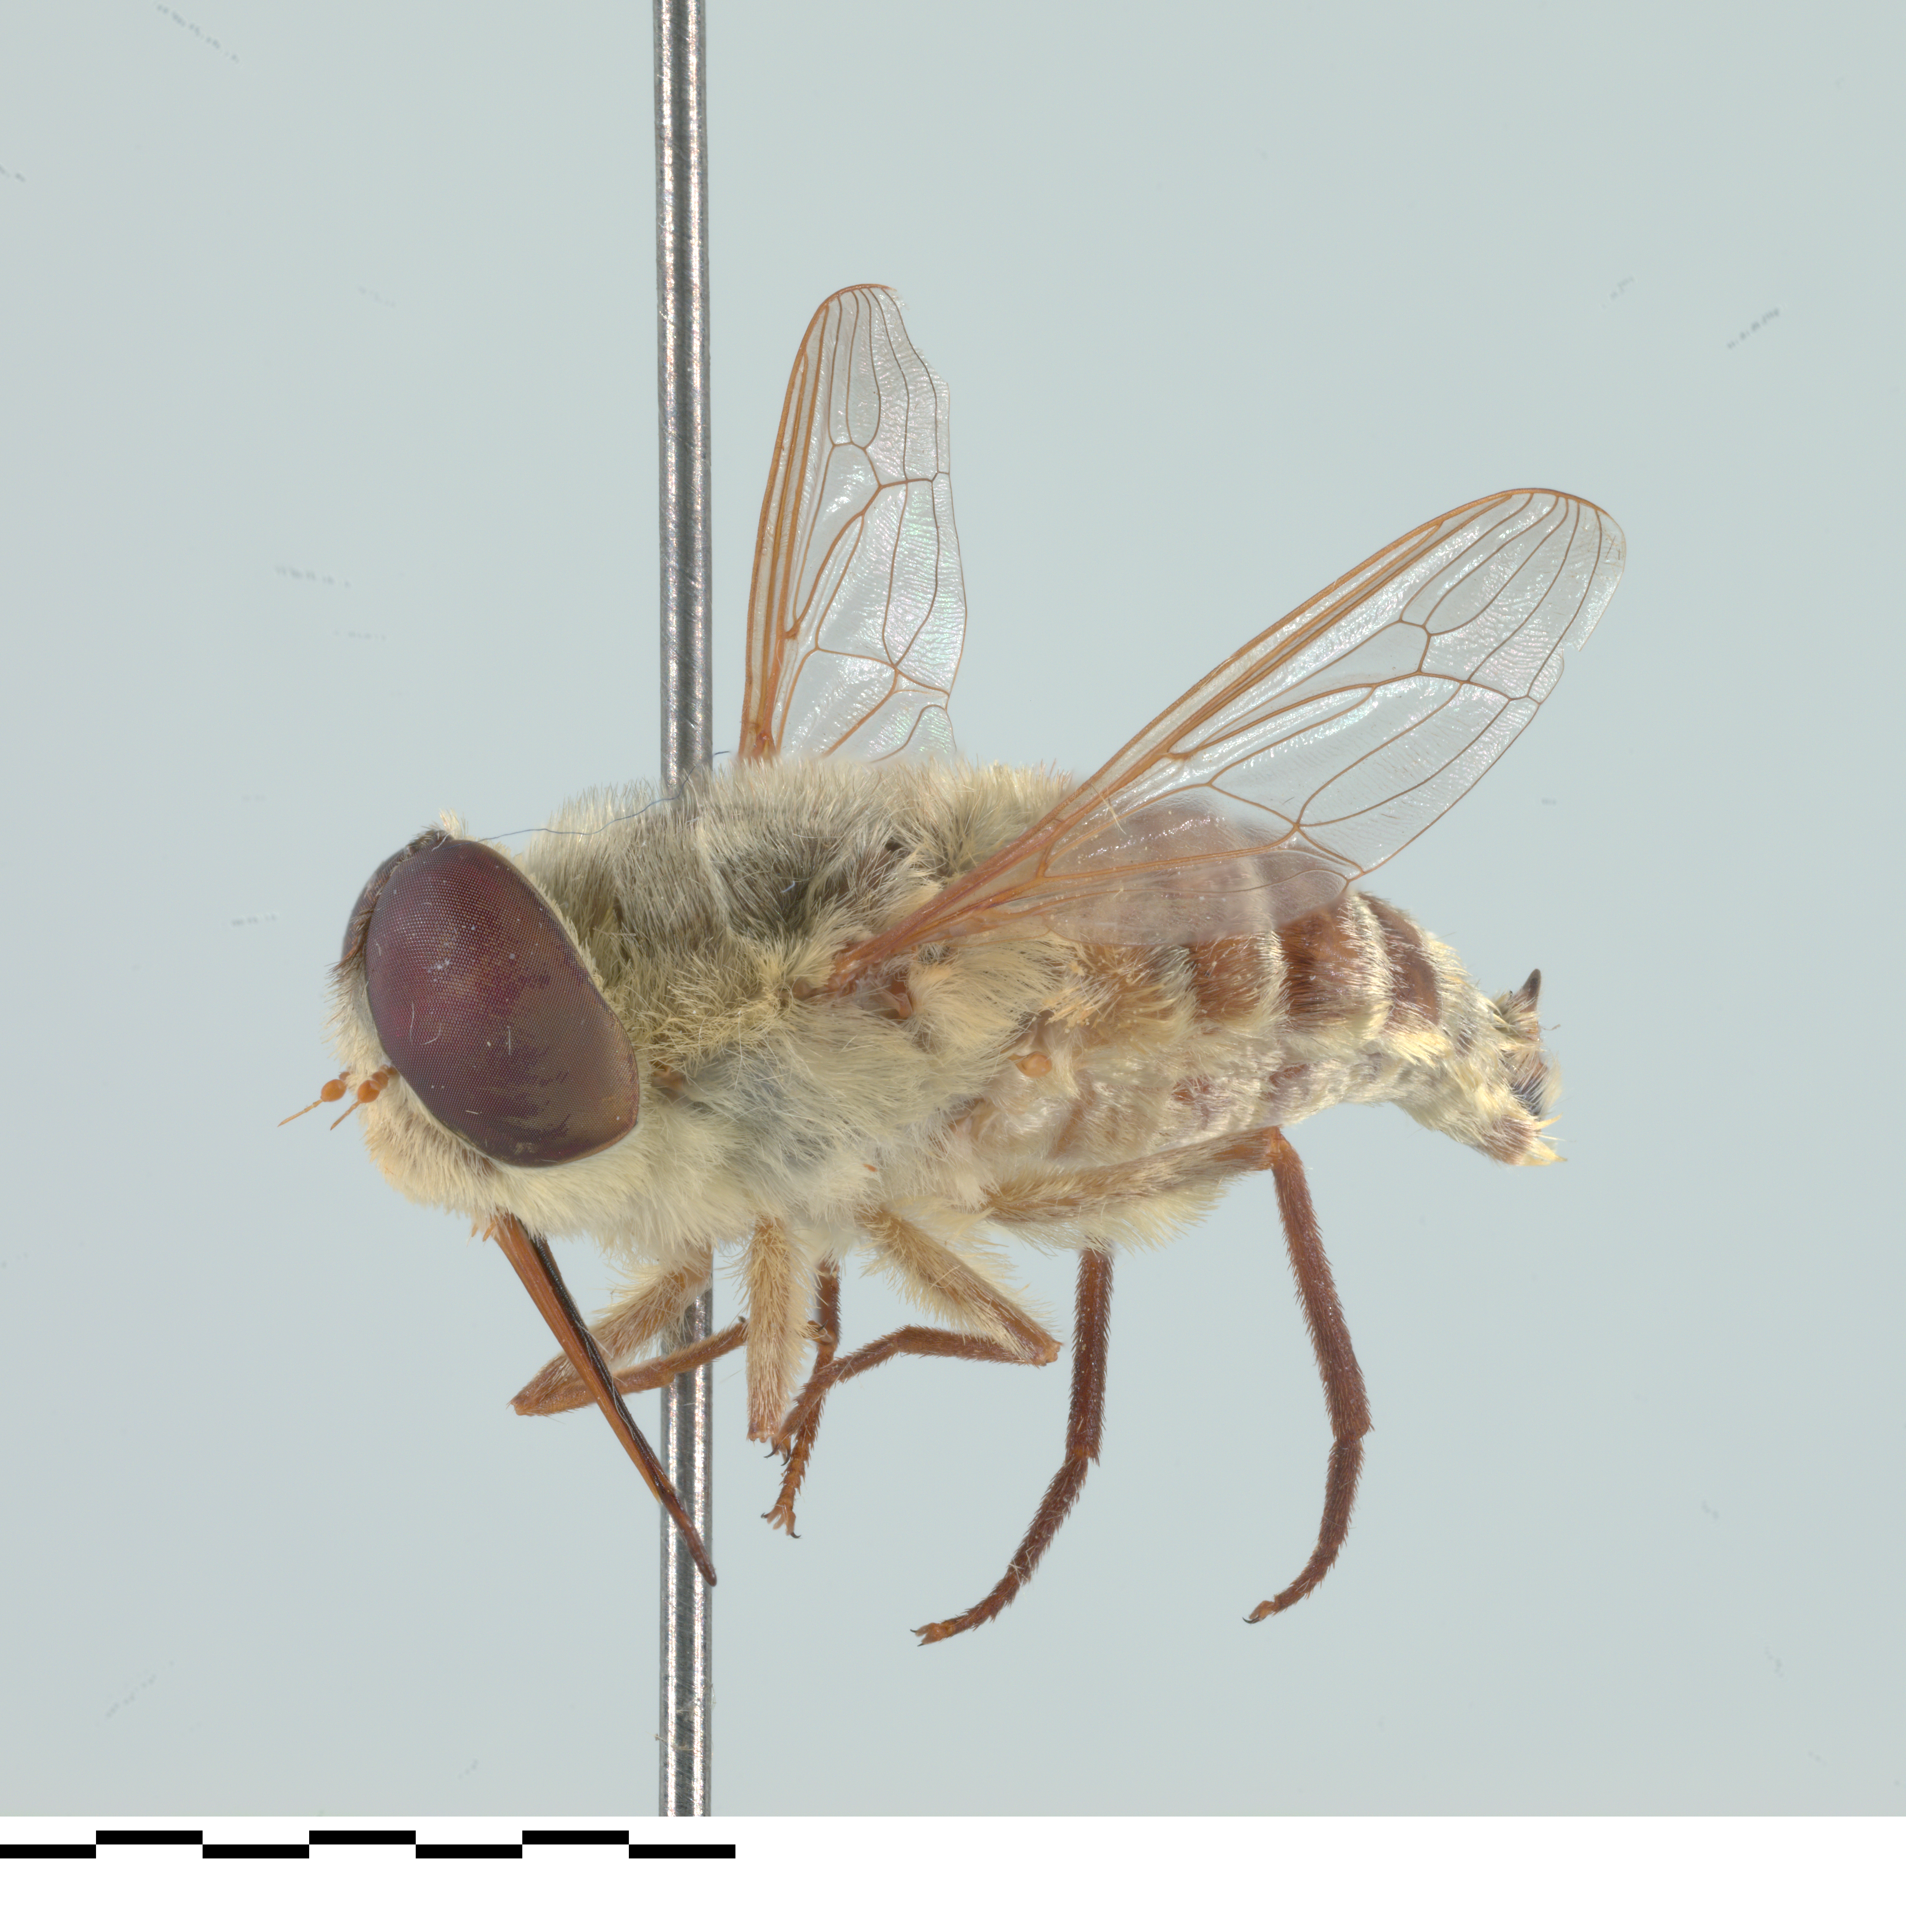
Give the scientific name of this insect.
Neorhynchocephalus volaticus
